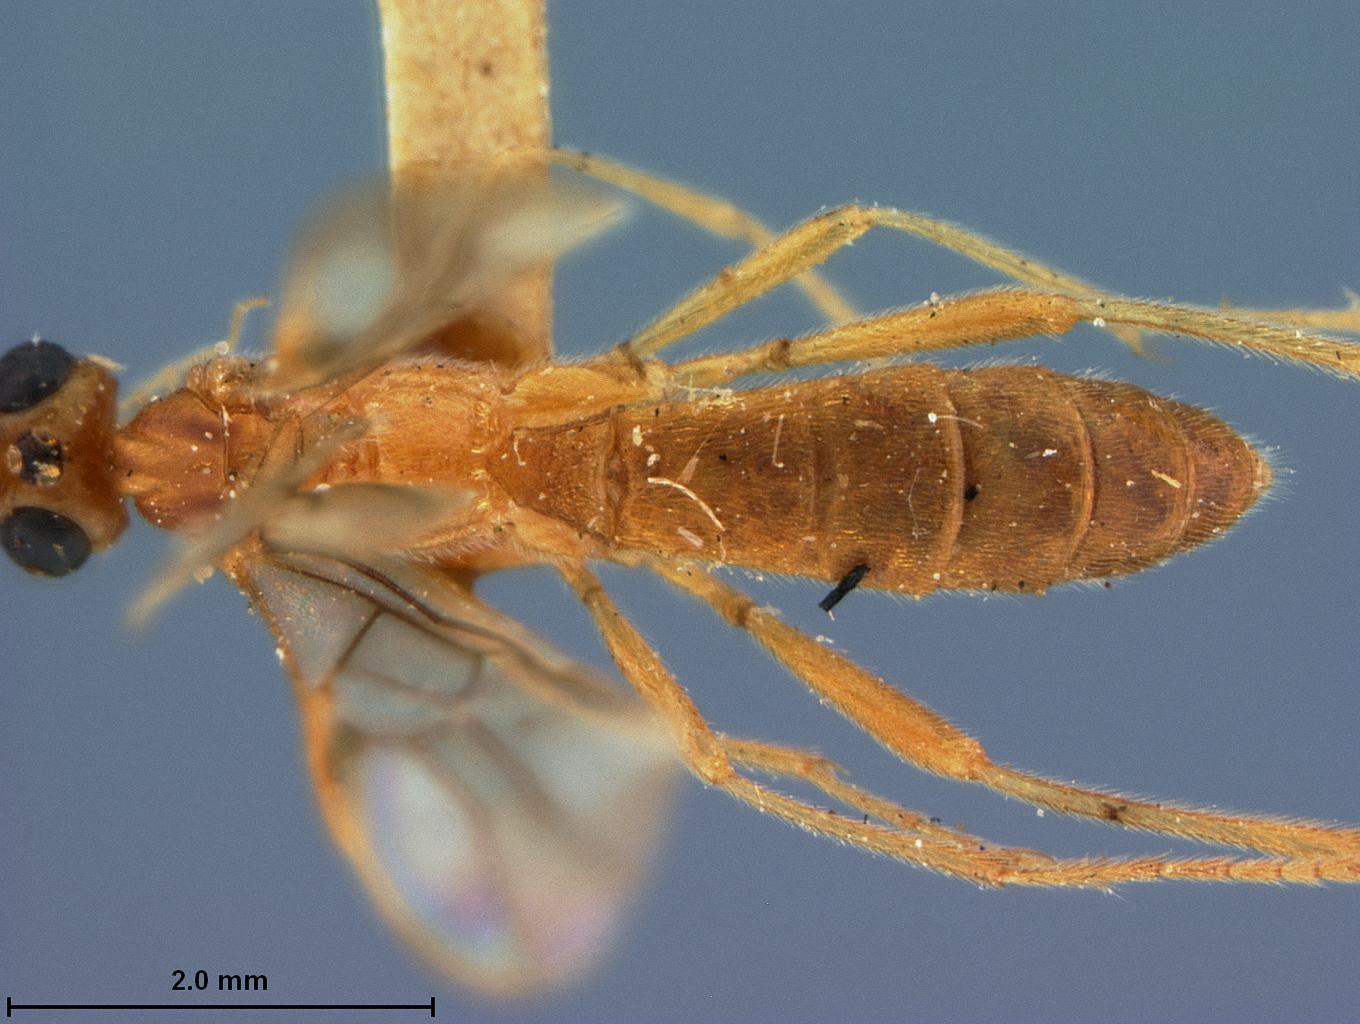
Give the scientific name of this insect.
Trigonophatnus philippinensis
